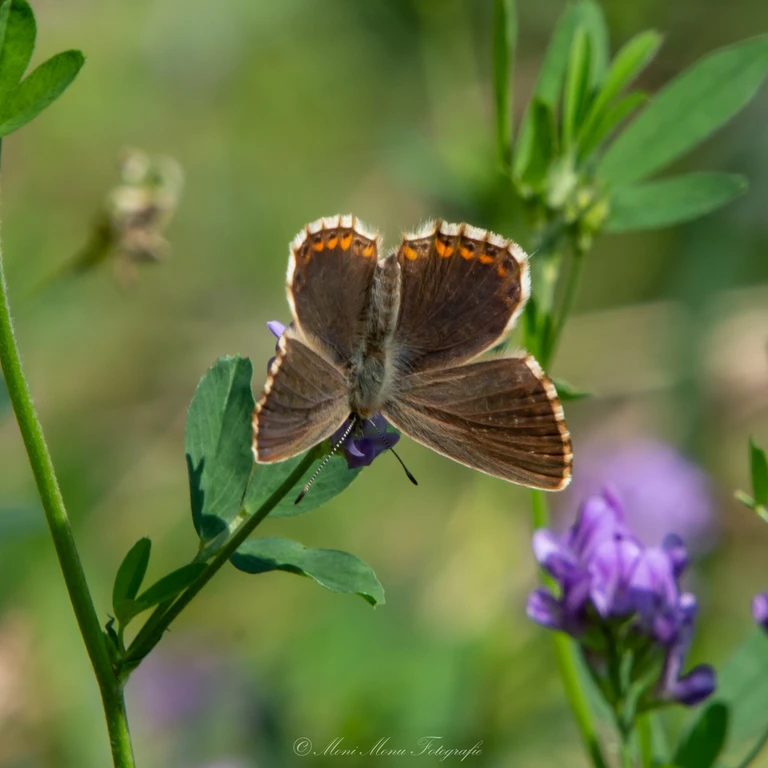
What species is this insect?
Lysandra coridon
